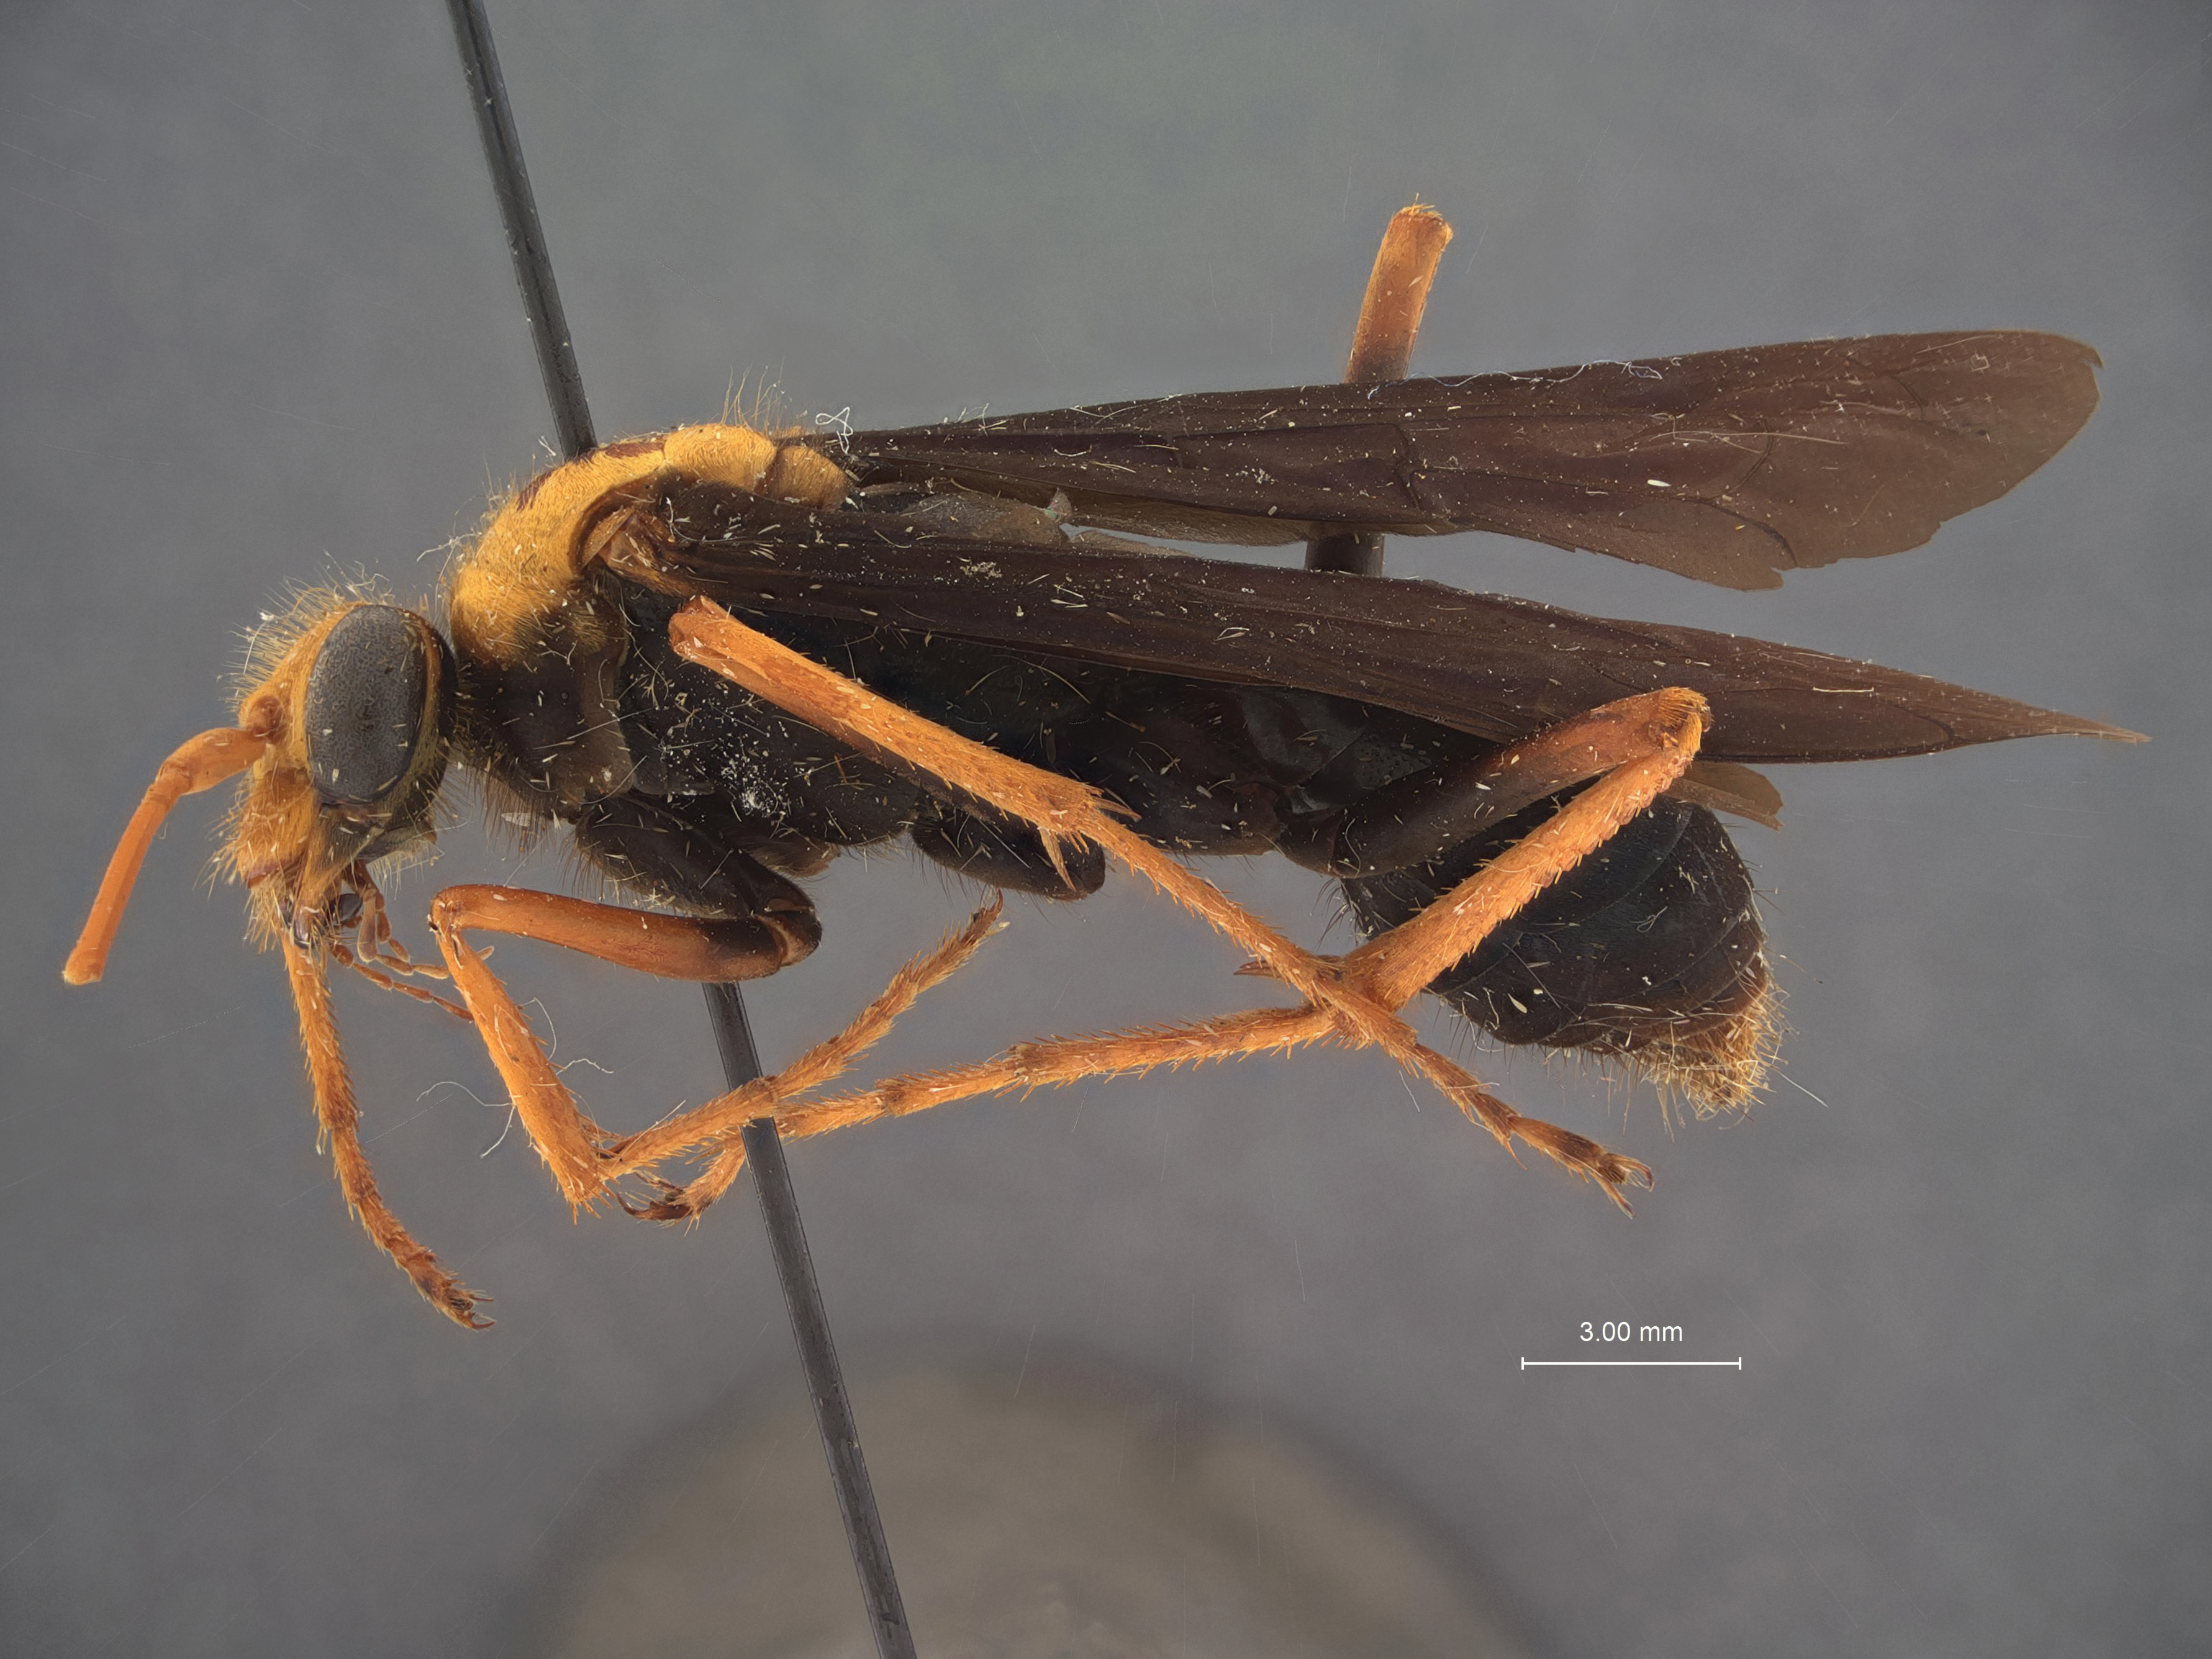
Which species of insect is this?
Monodontonyx tagalensis
